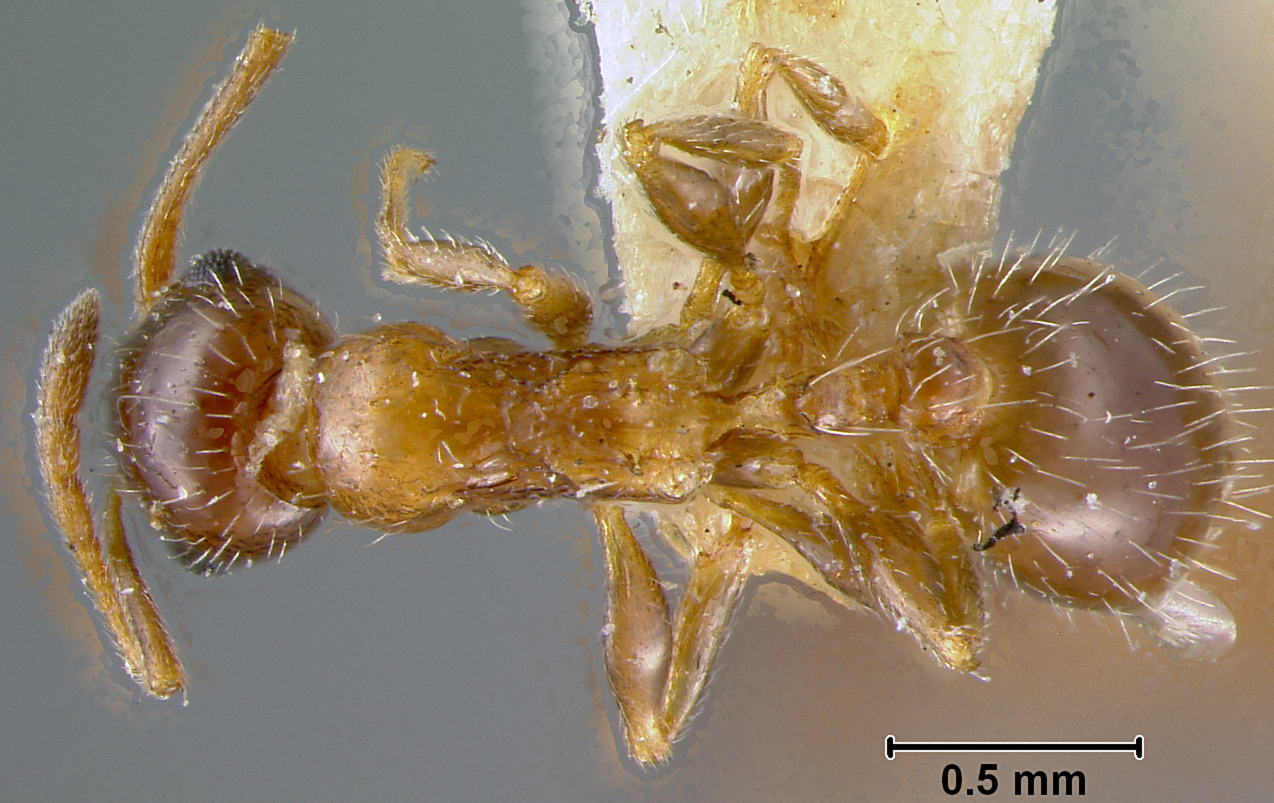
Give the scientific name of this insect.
Leptothorax delaparti
